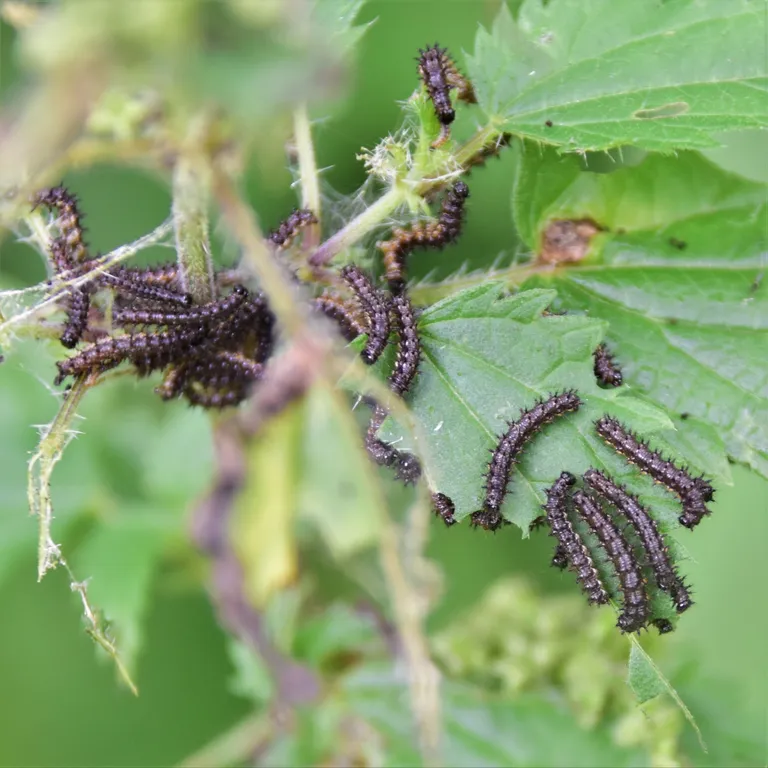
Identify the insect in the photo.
Araschnia levana
